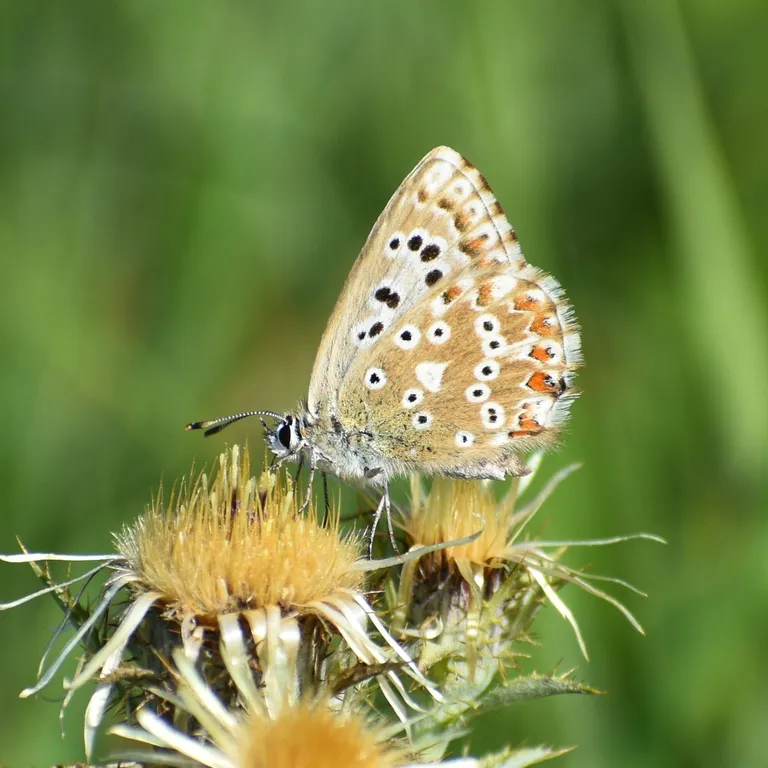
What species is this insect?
Lysandra coridon
